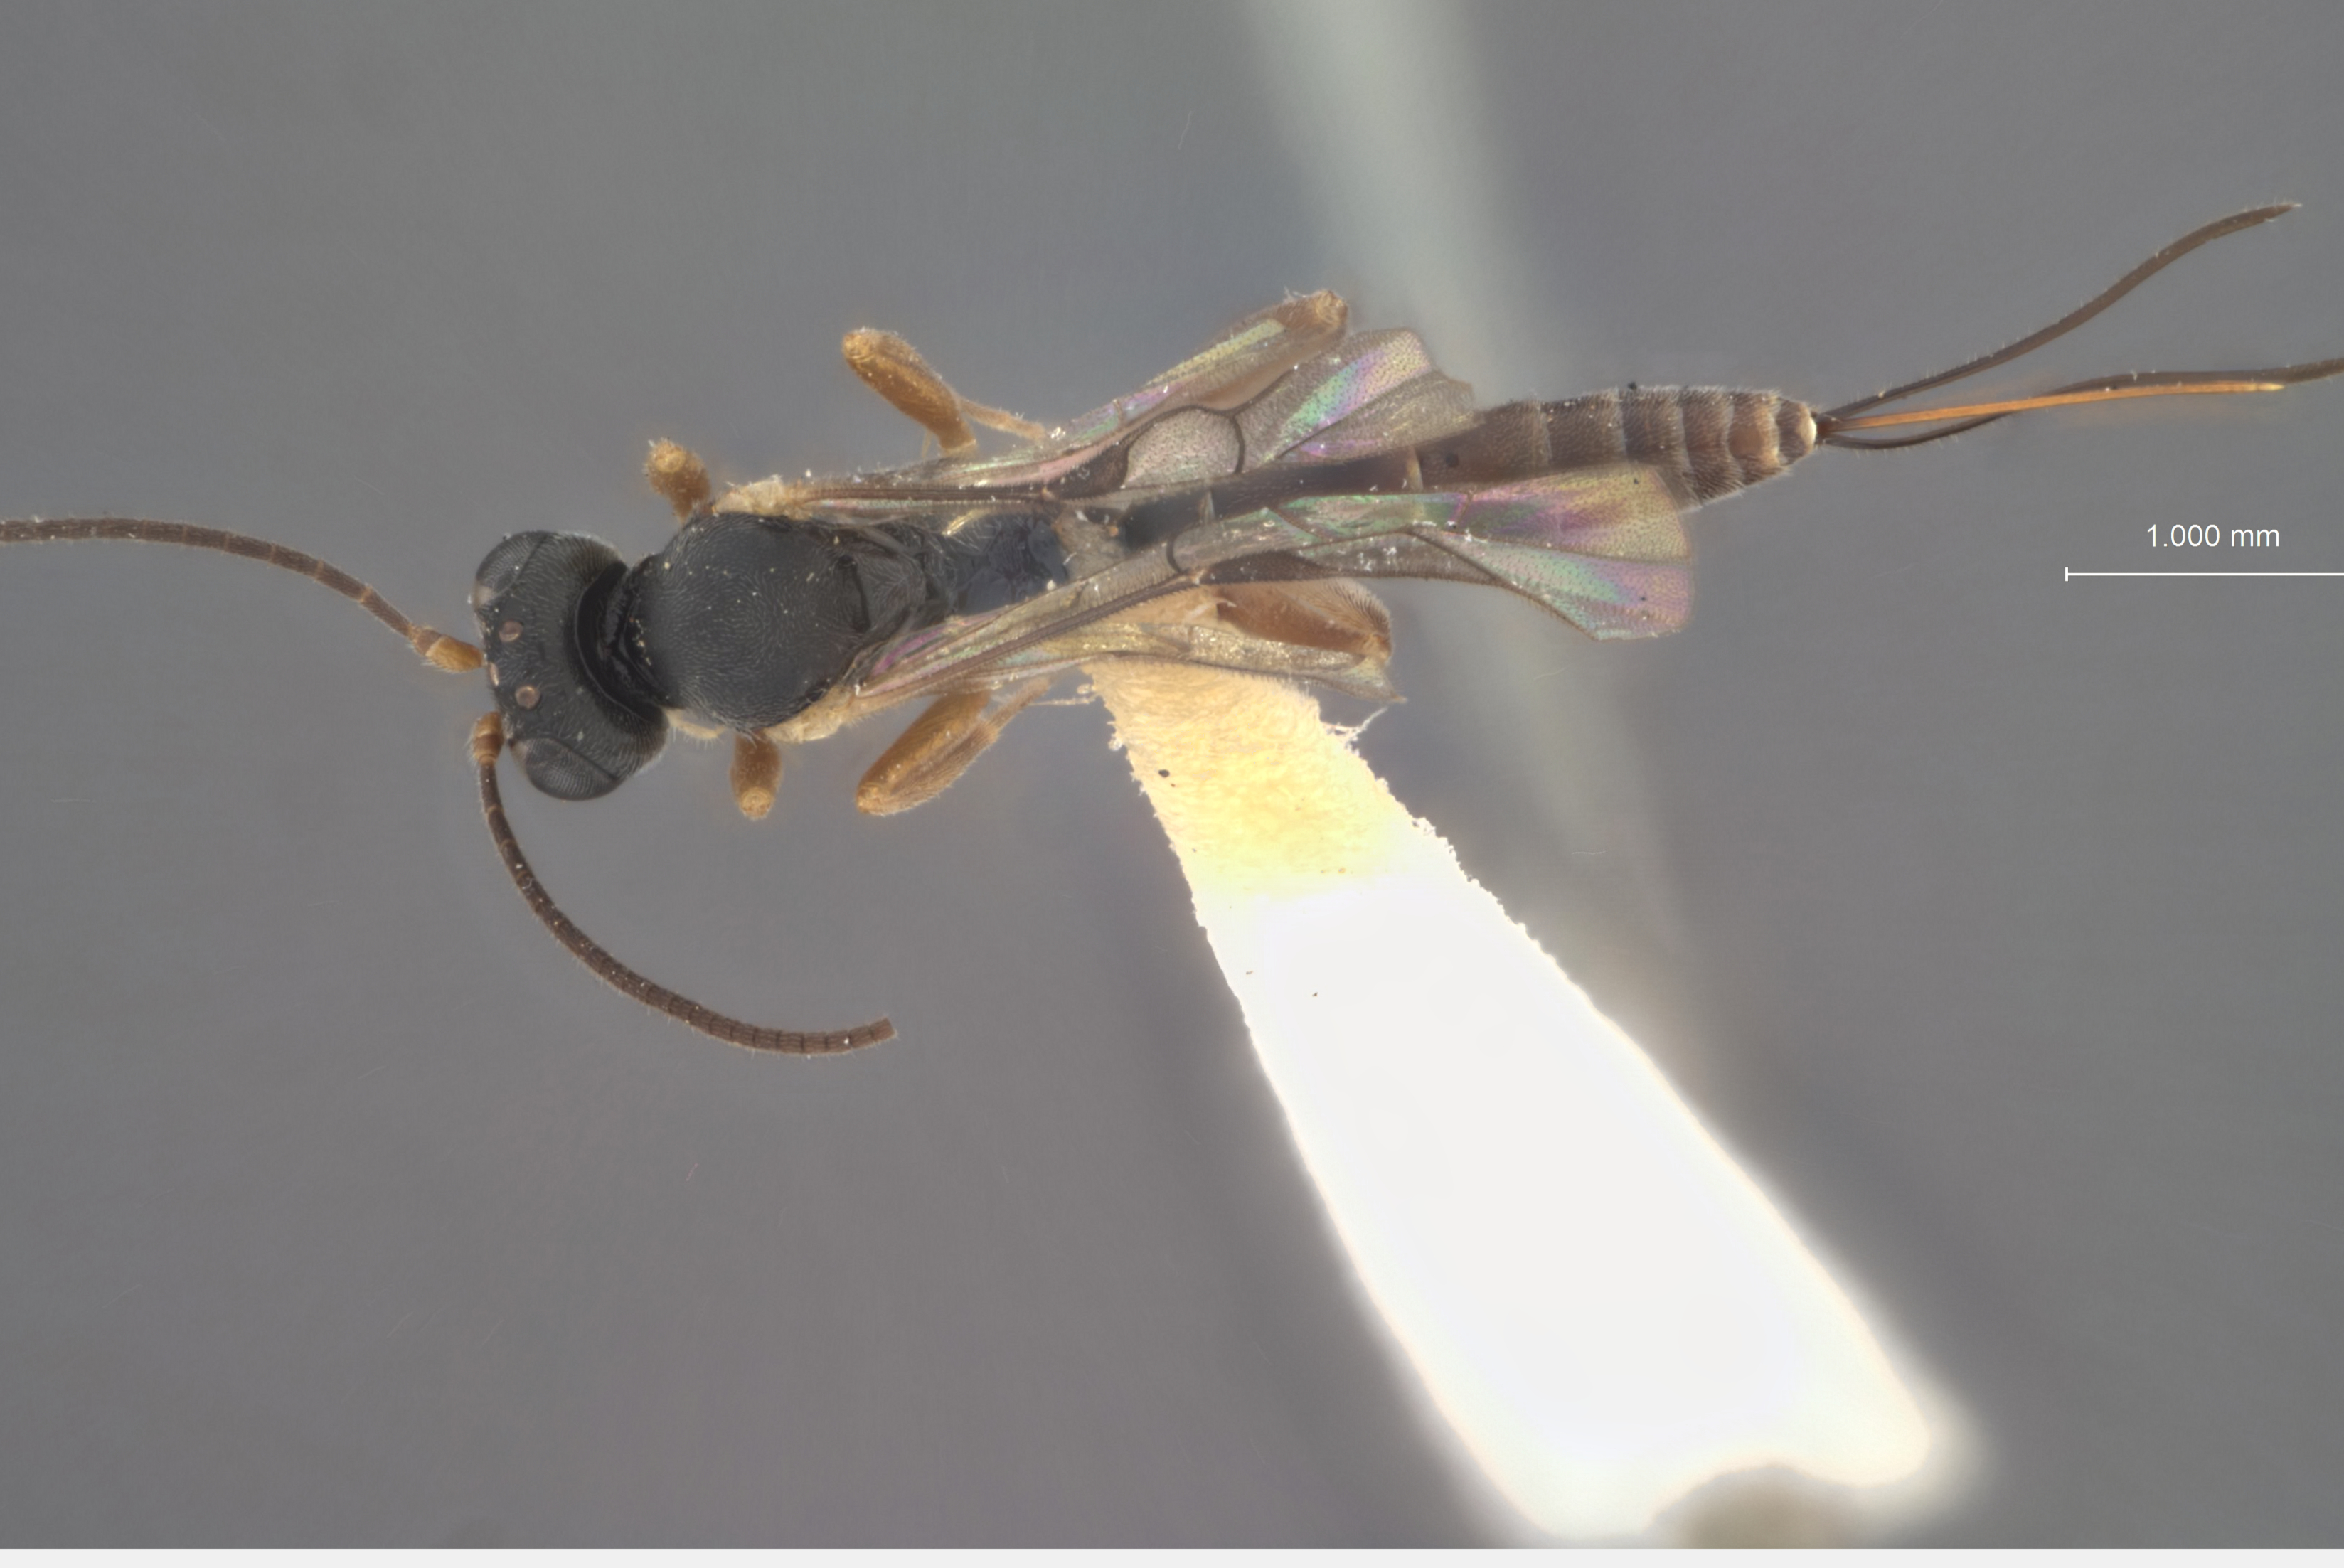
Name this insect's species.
Angitia tineavora
